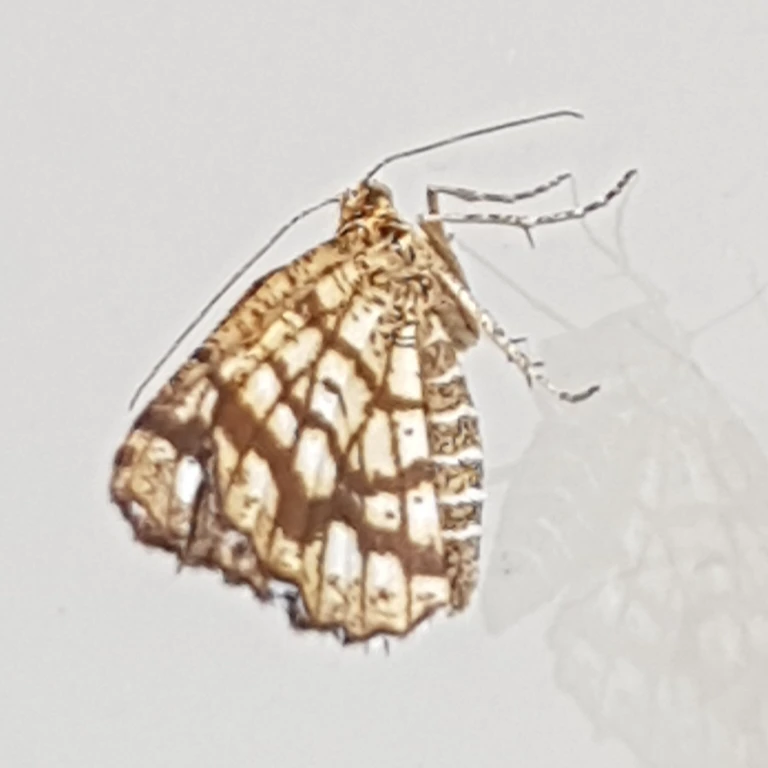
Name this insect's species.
Chiasmia clathrata
